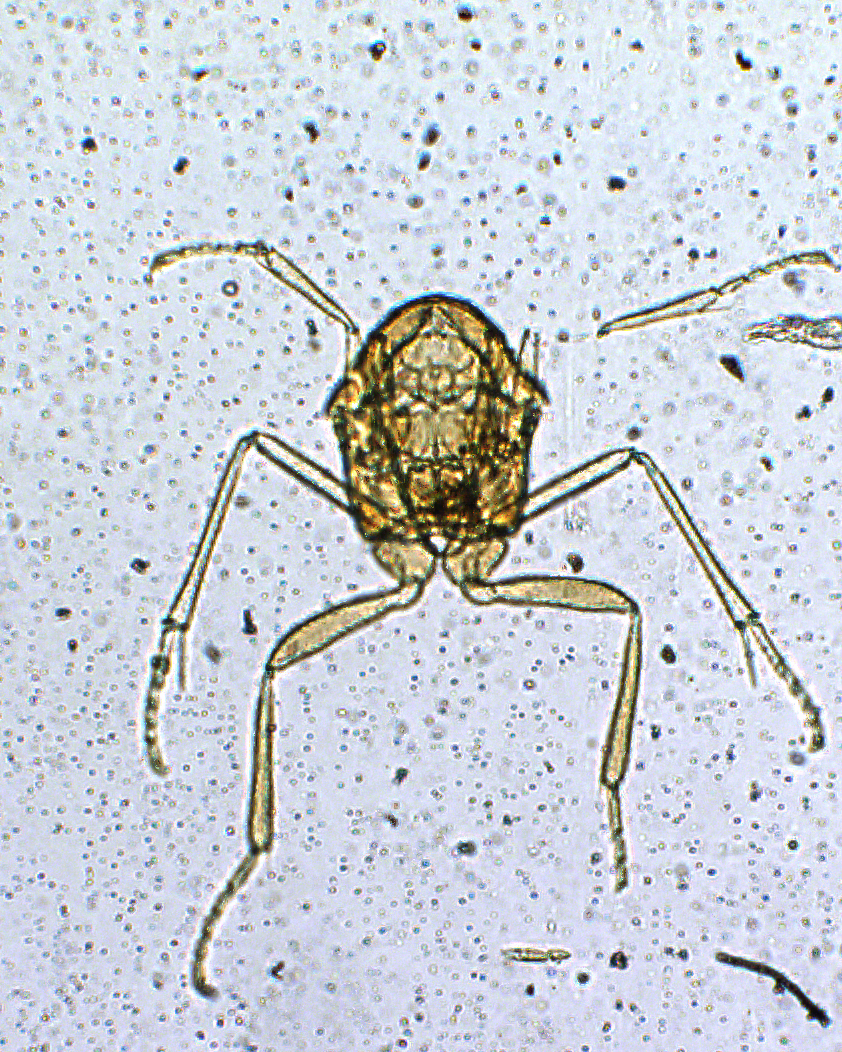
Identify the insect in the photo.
Copidosoma japonicum
